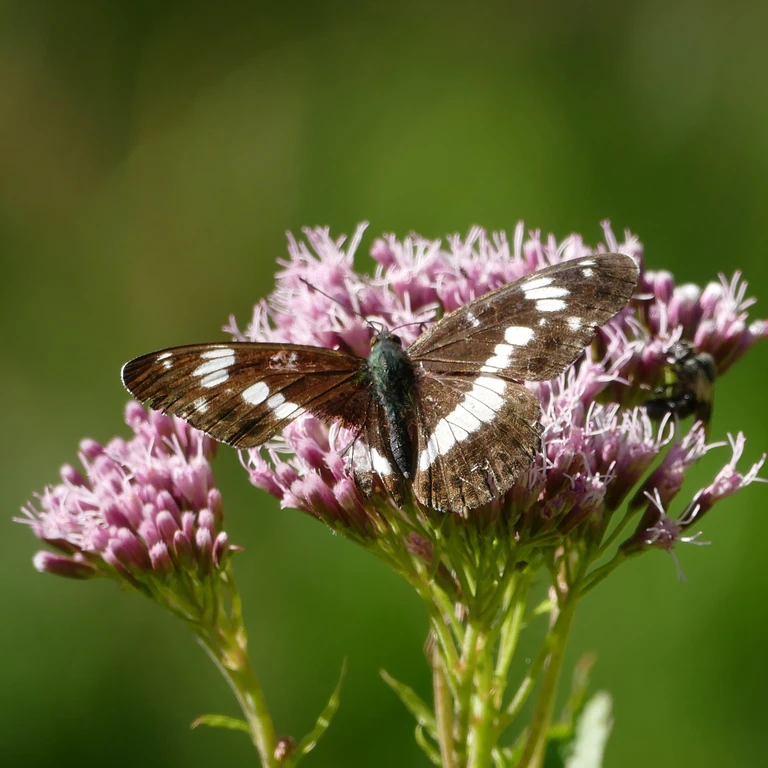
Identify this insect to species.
Limenitis camilla (also Ladoga camilla)
